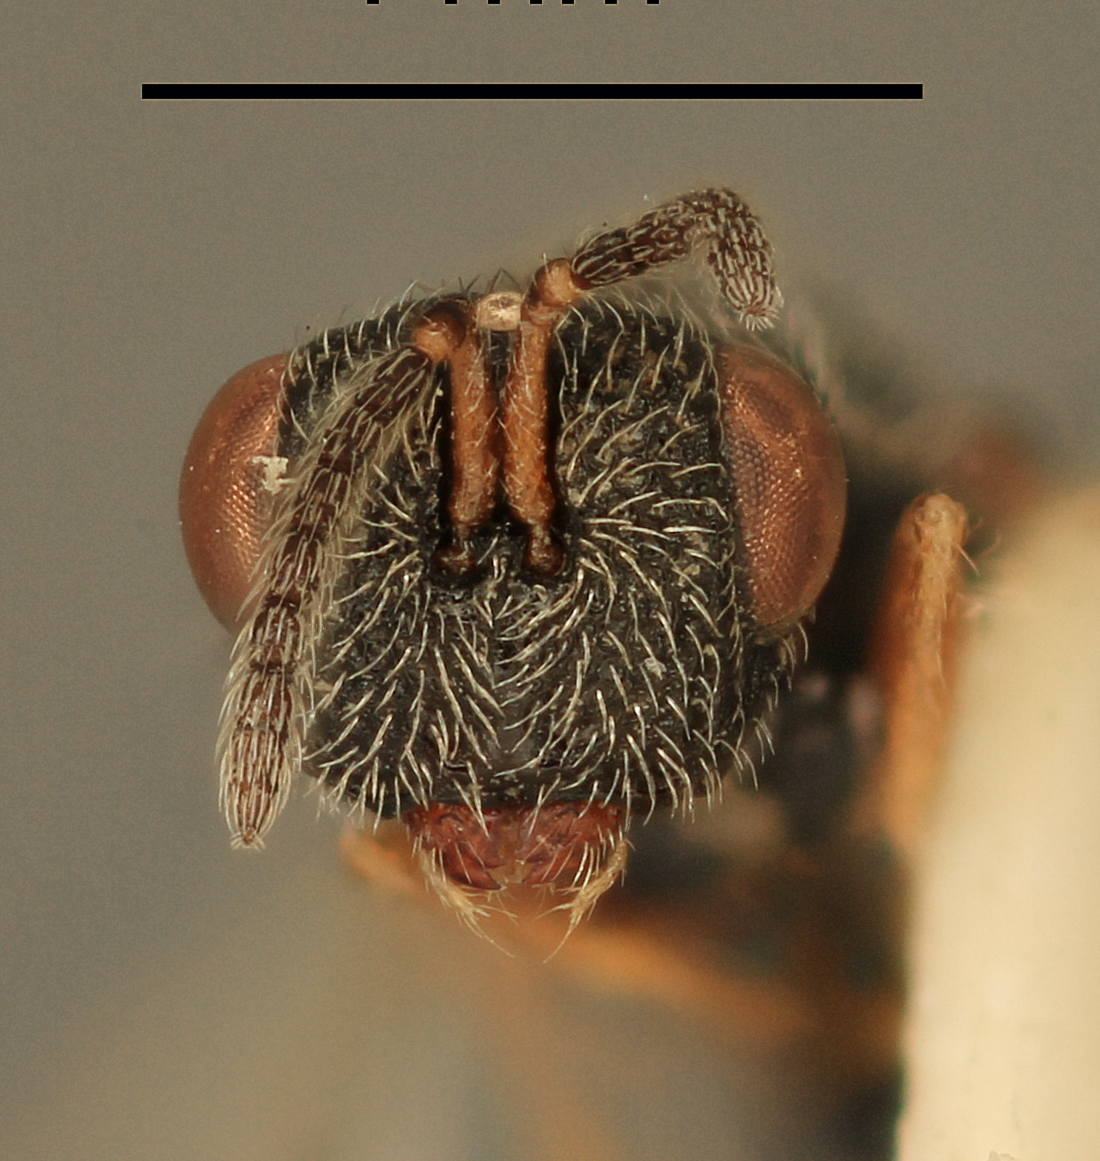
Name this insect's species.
Eurytoma attiva
